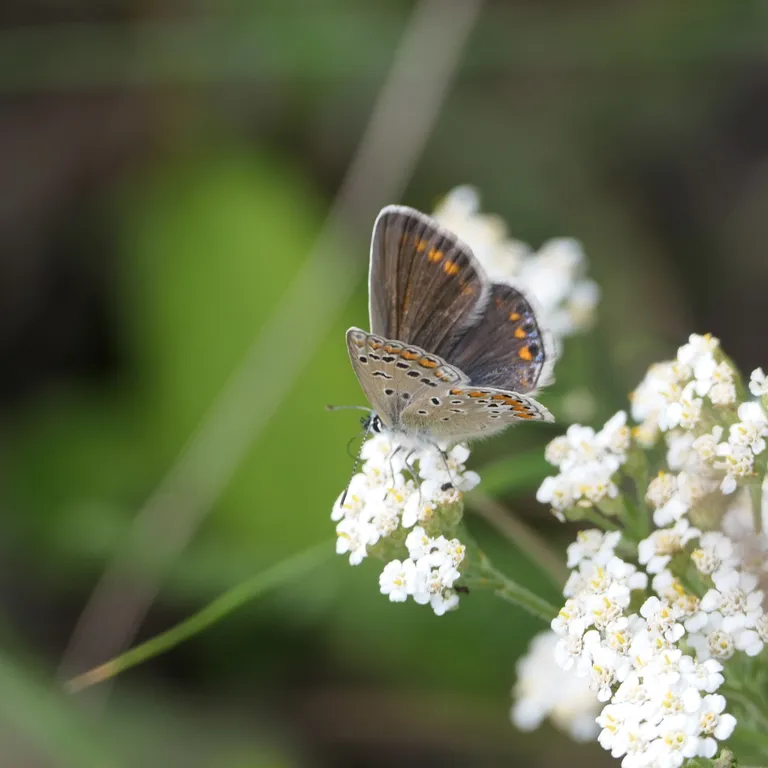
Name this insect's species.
Polyommatus icarus
